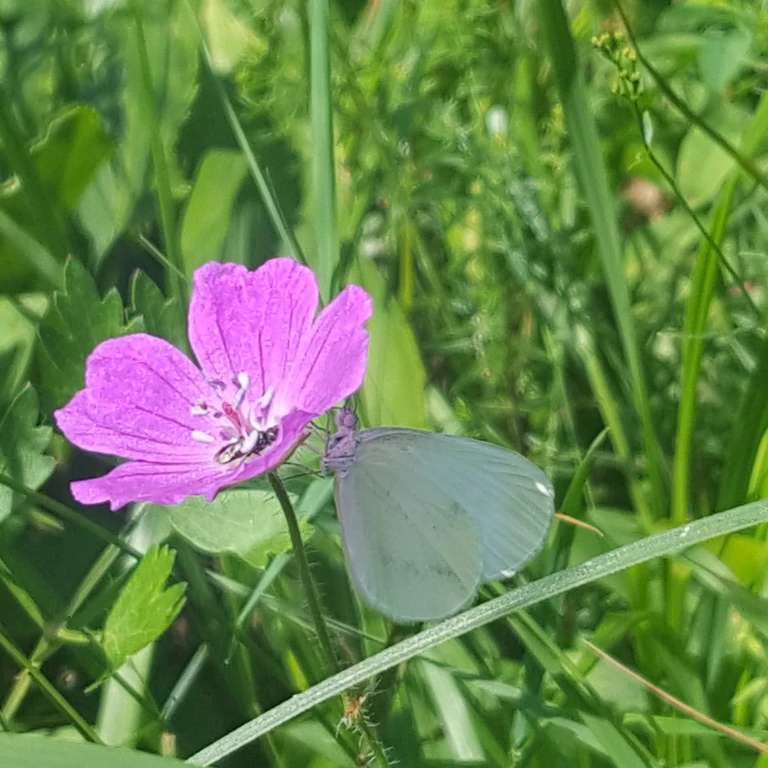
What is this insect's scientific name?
Leptidea sinapis/juvernica
